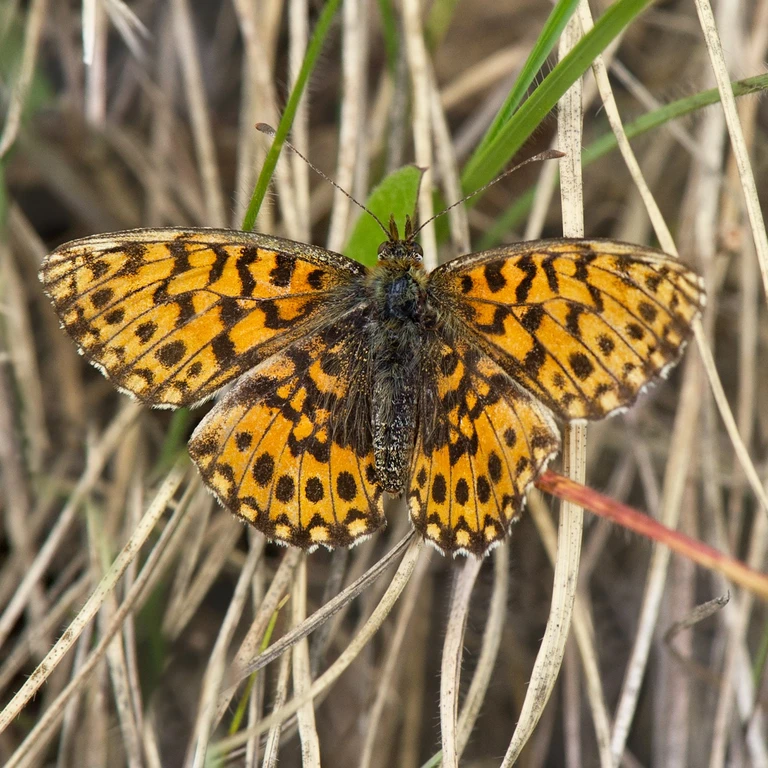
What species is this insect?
Boloria dia
